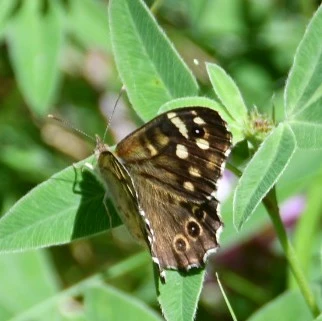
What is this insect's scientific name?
Pararge aegeria
